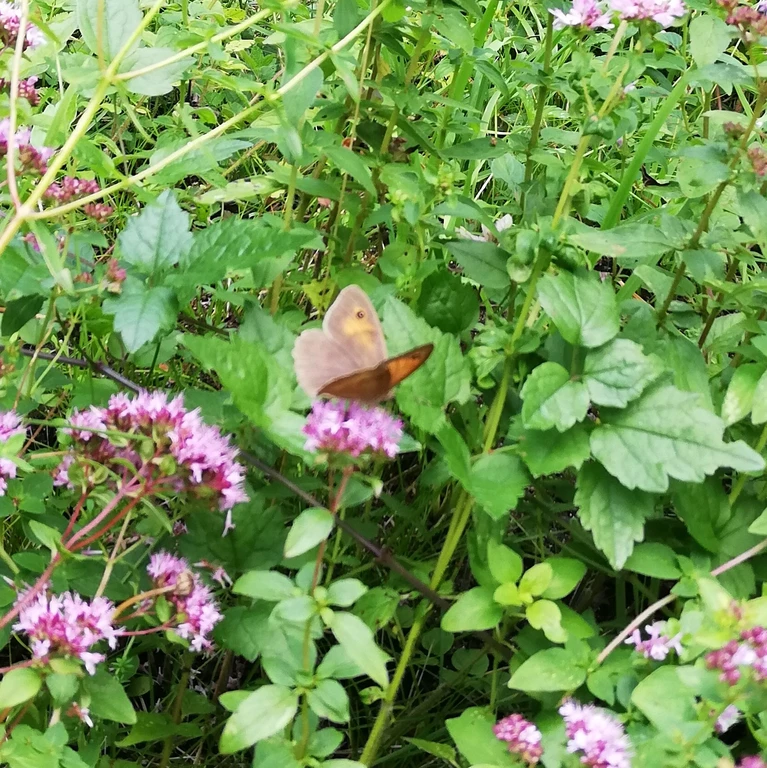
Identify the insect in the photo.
Maniola jurtina
